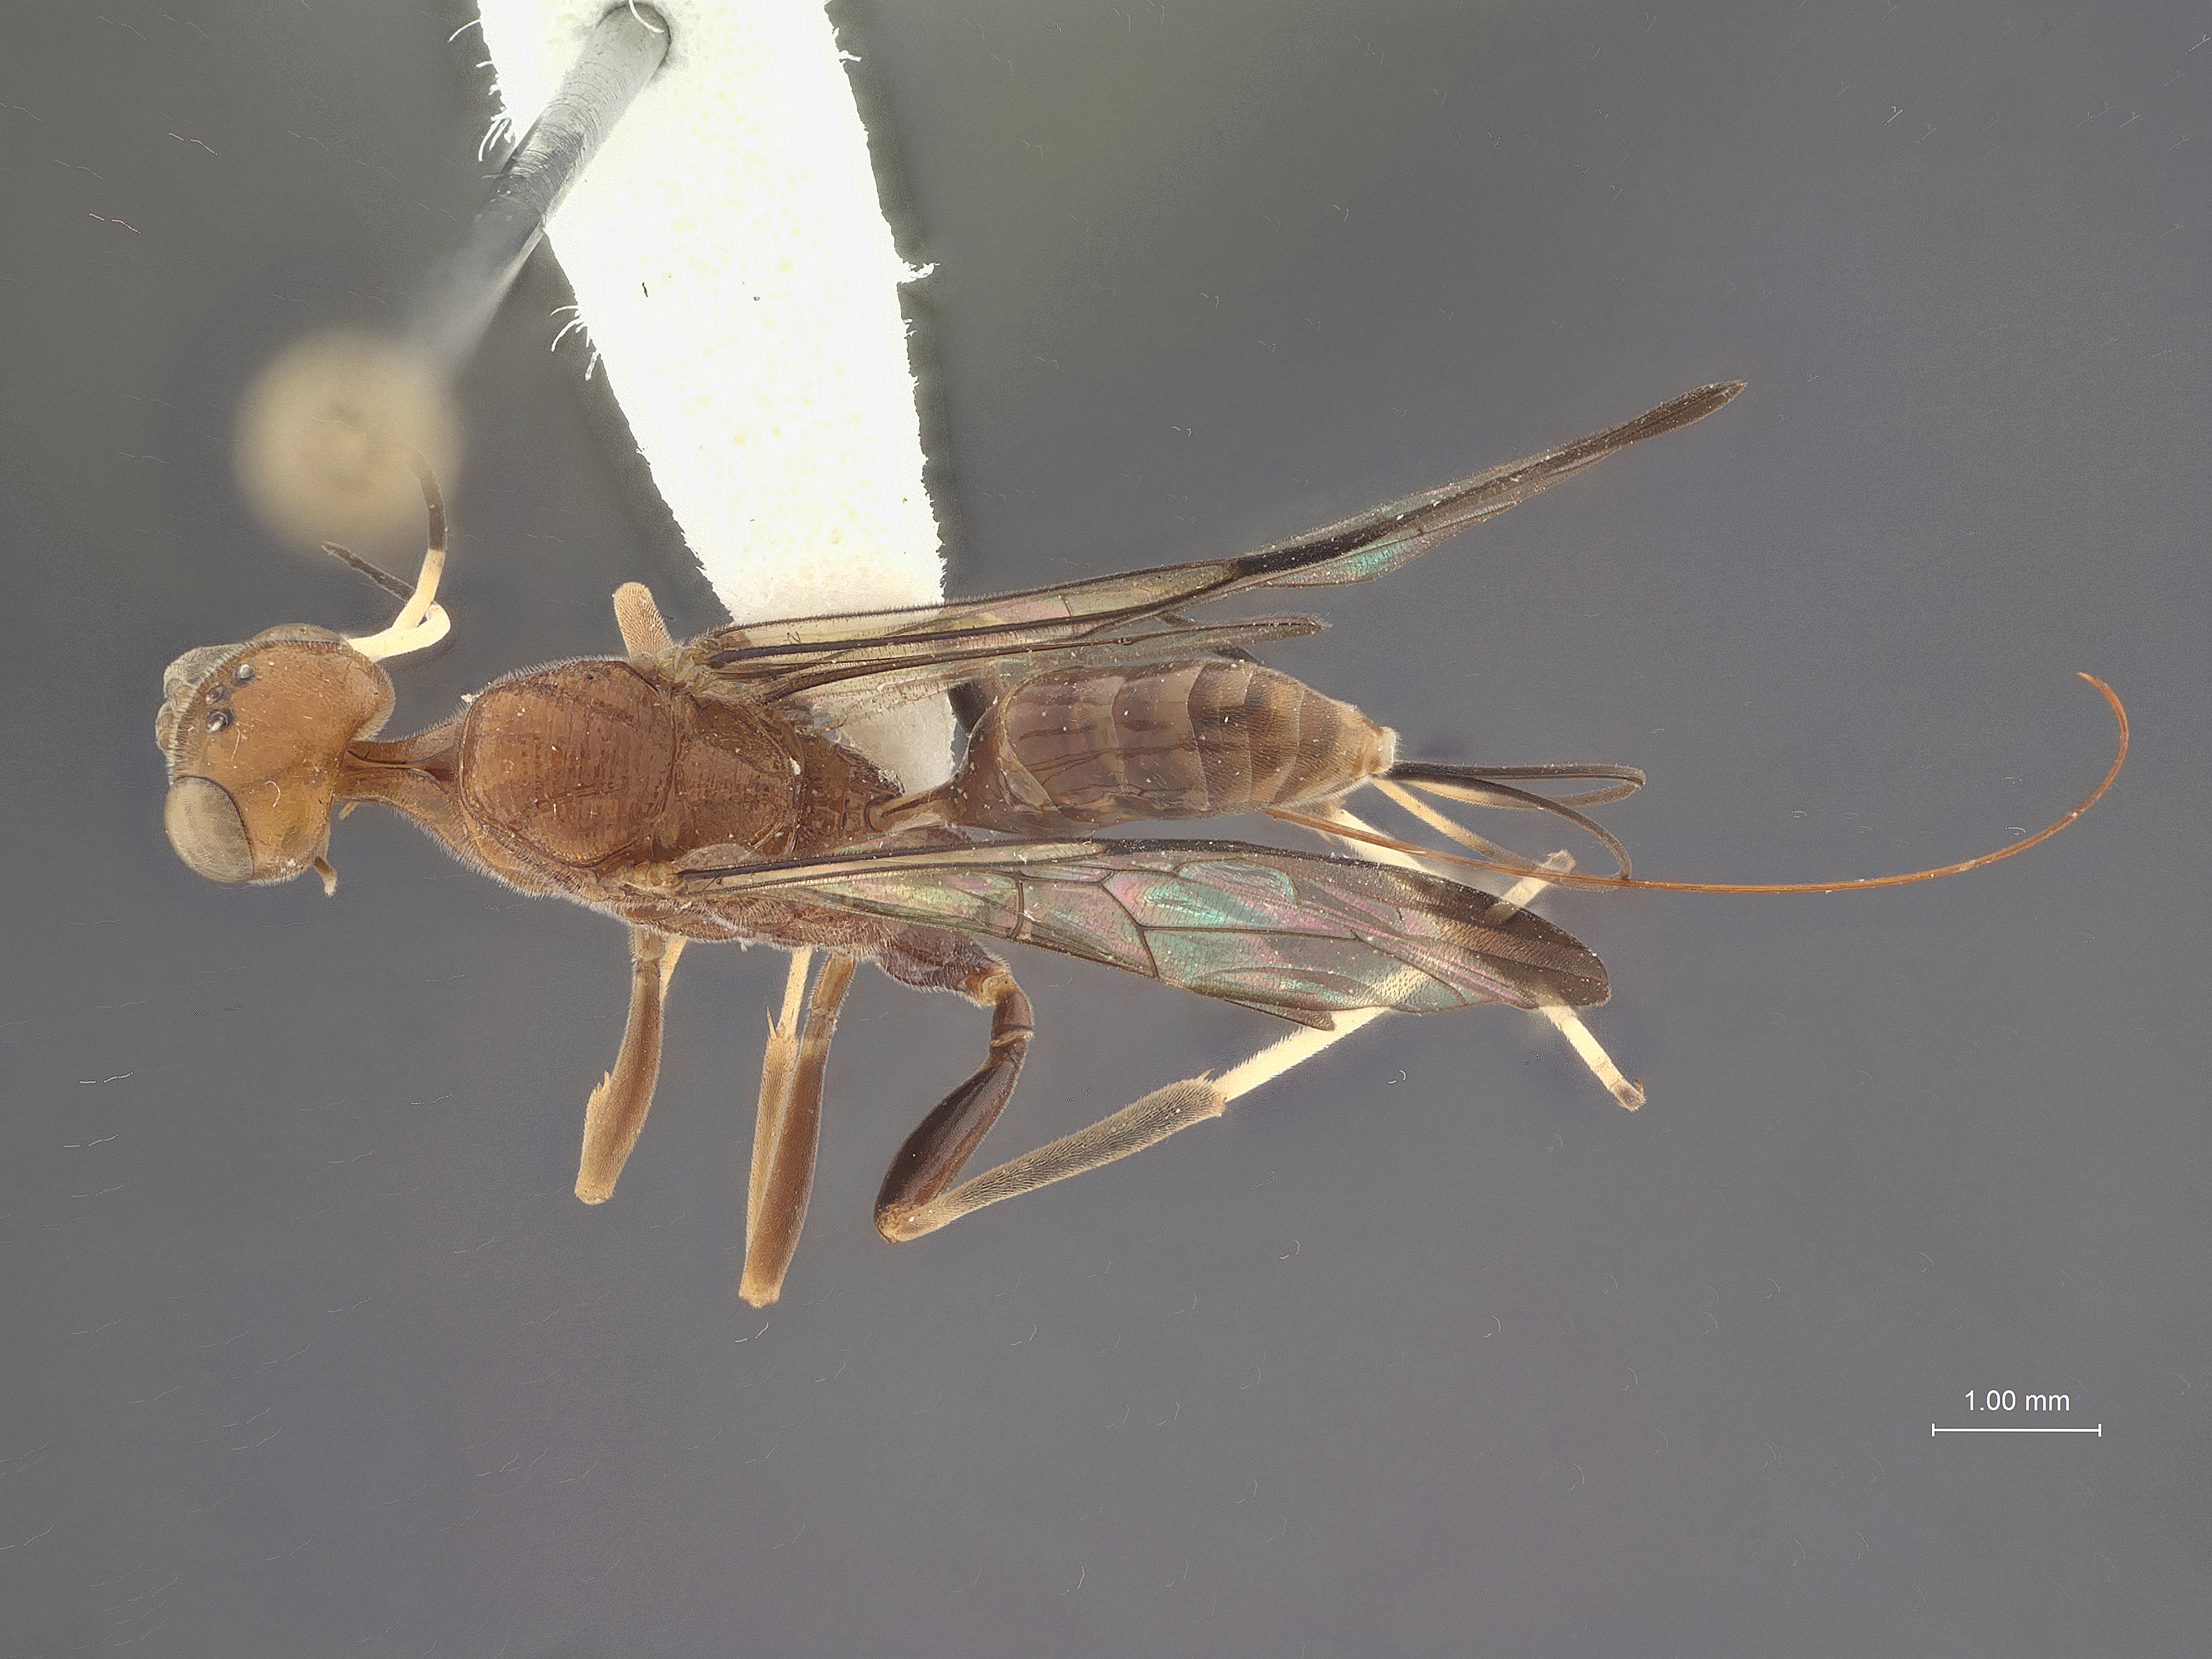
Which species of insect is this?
Aulacus fascius
